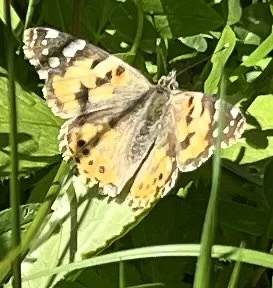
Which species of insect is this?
Vanessa cardui
